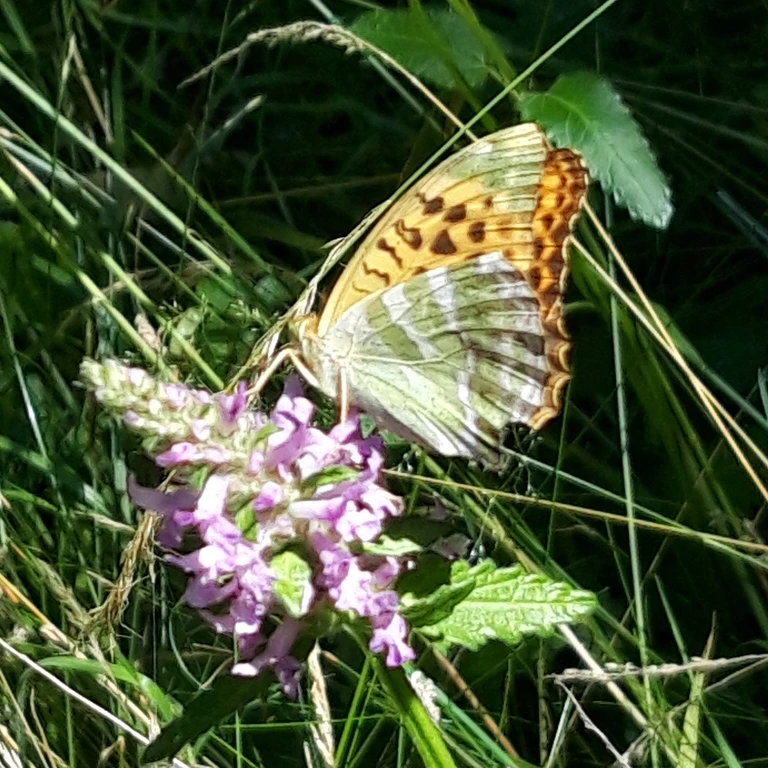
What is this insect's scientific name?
Argynnis paphia
